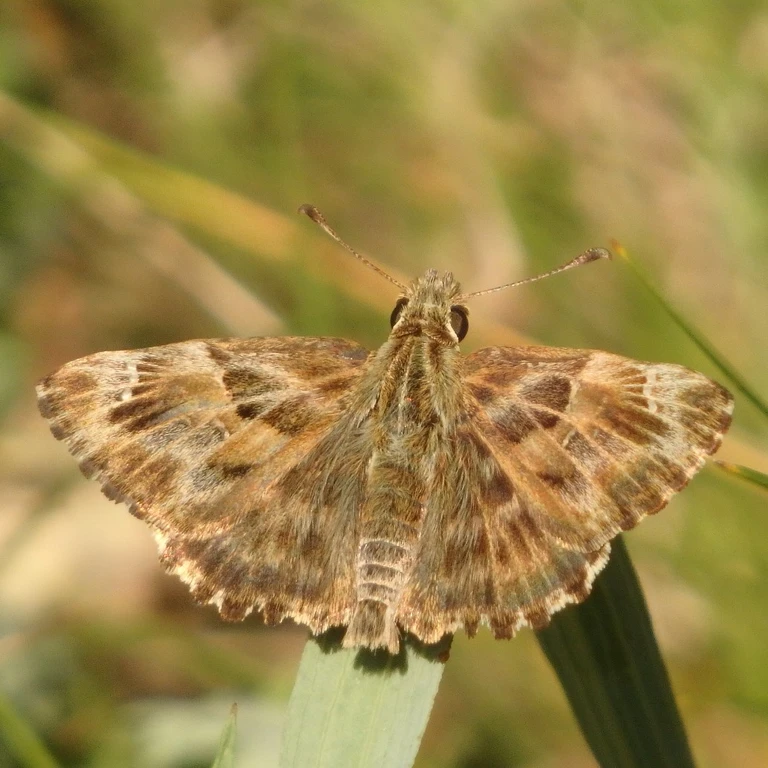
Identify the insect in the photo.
Carcharodus alceae
